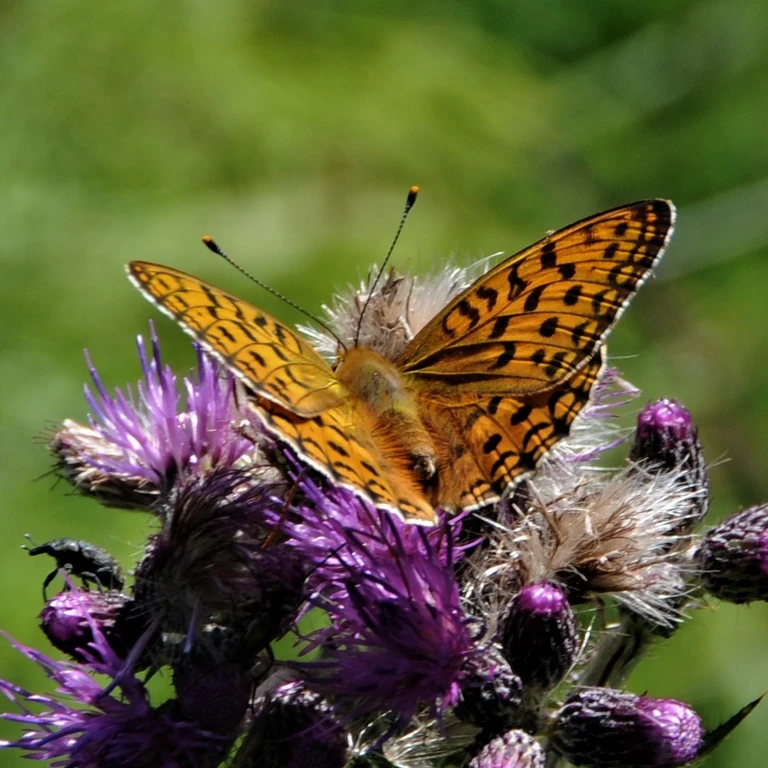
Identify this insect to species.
Fabriciana adippe
